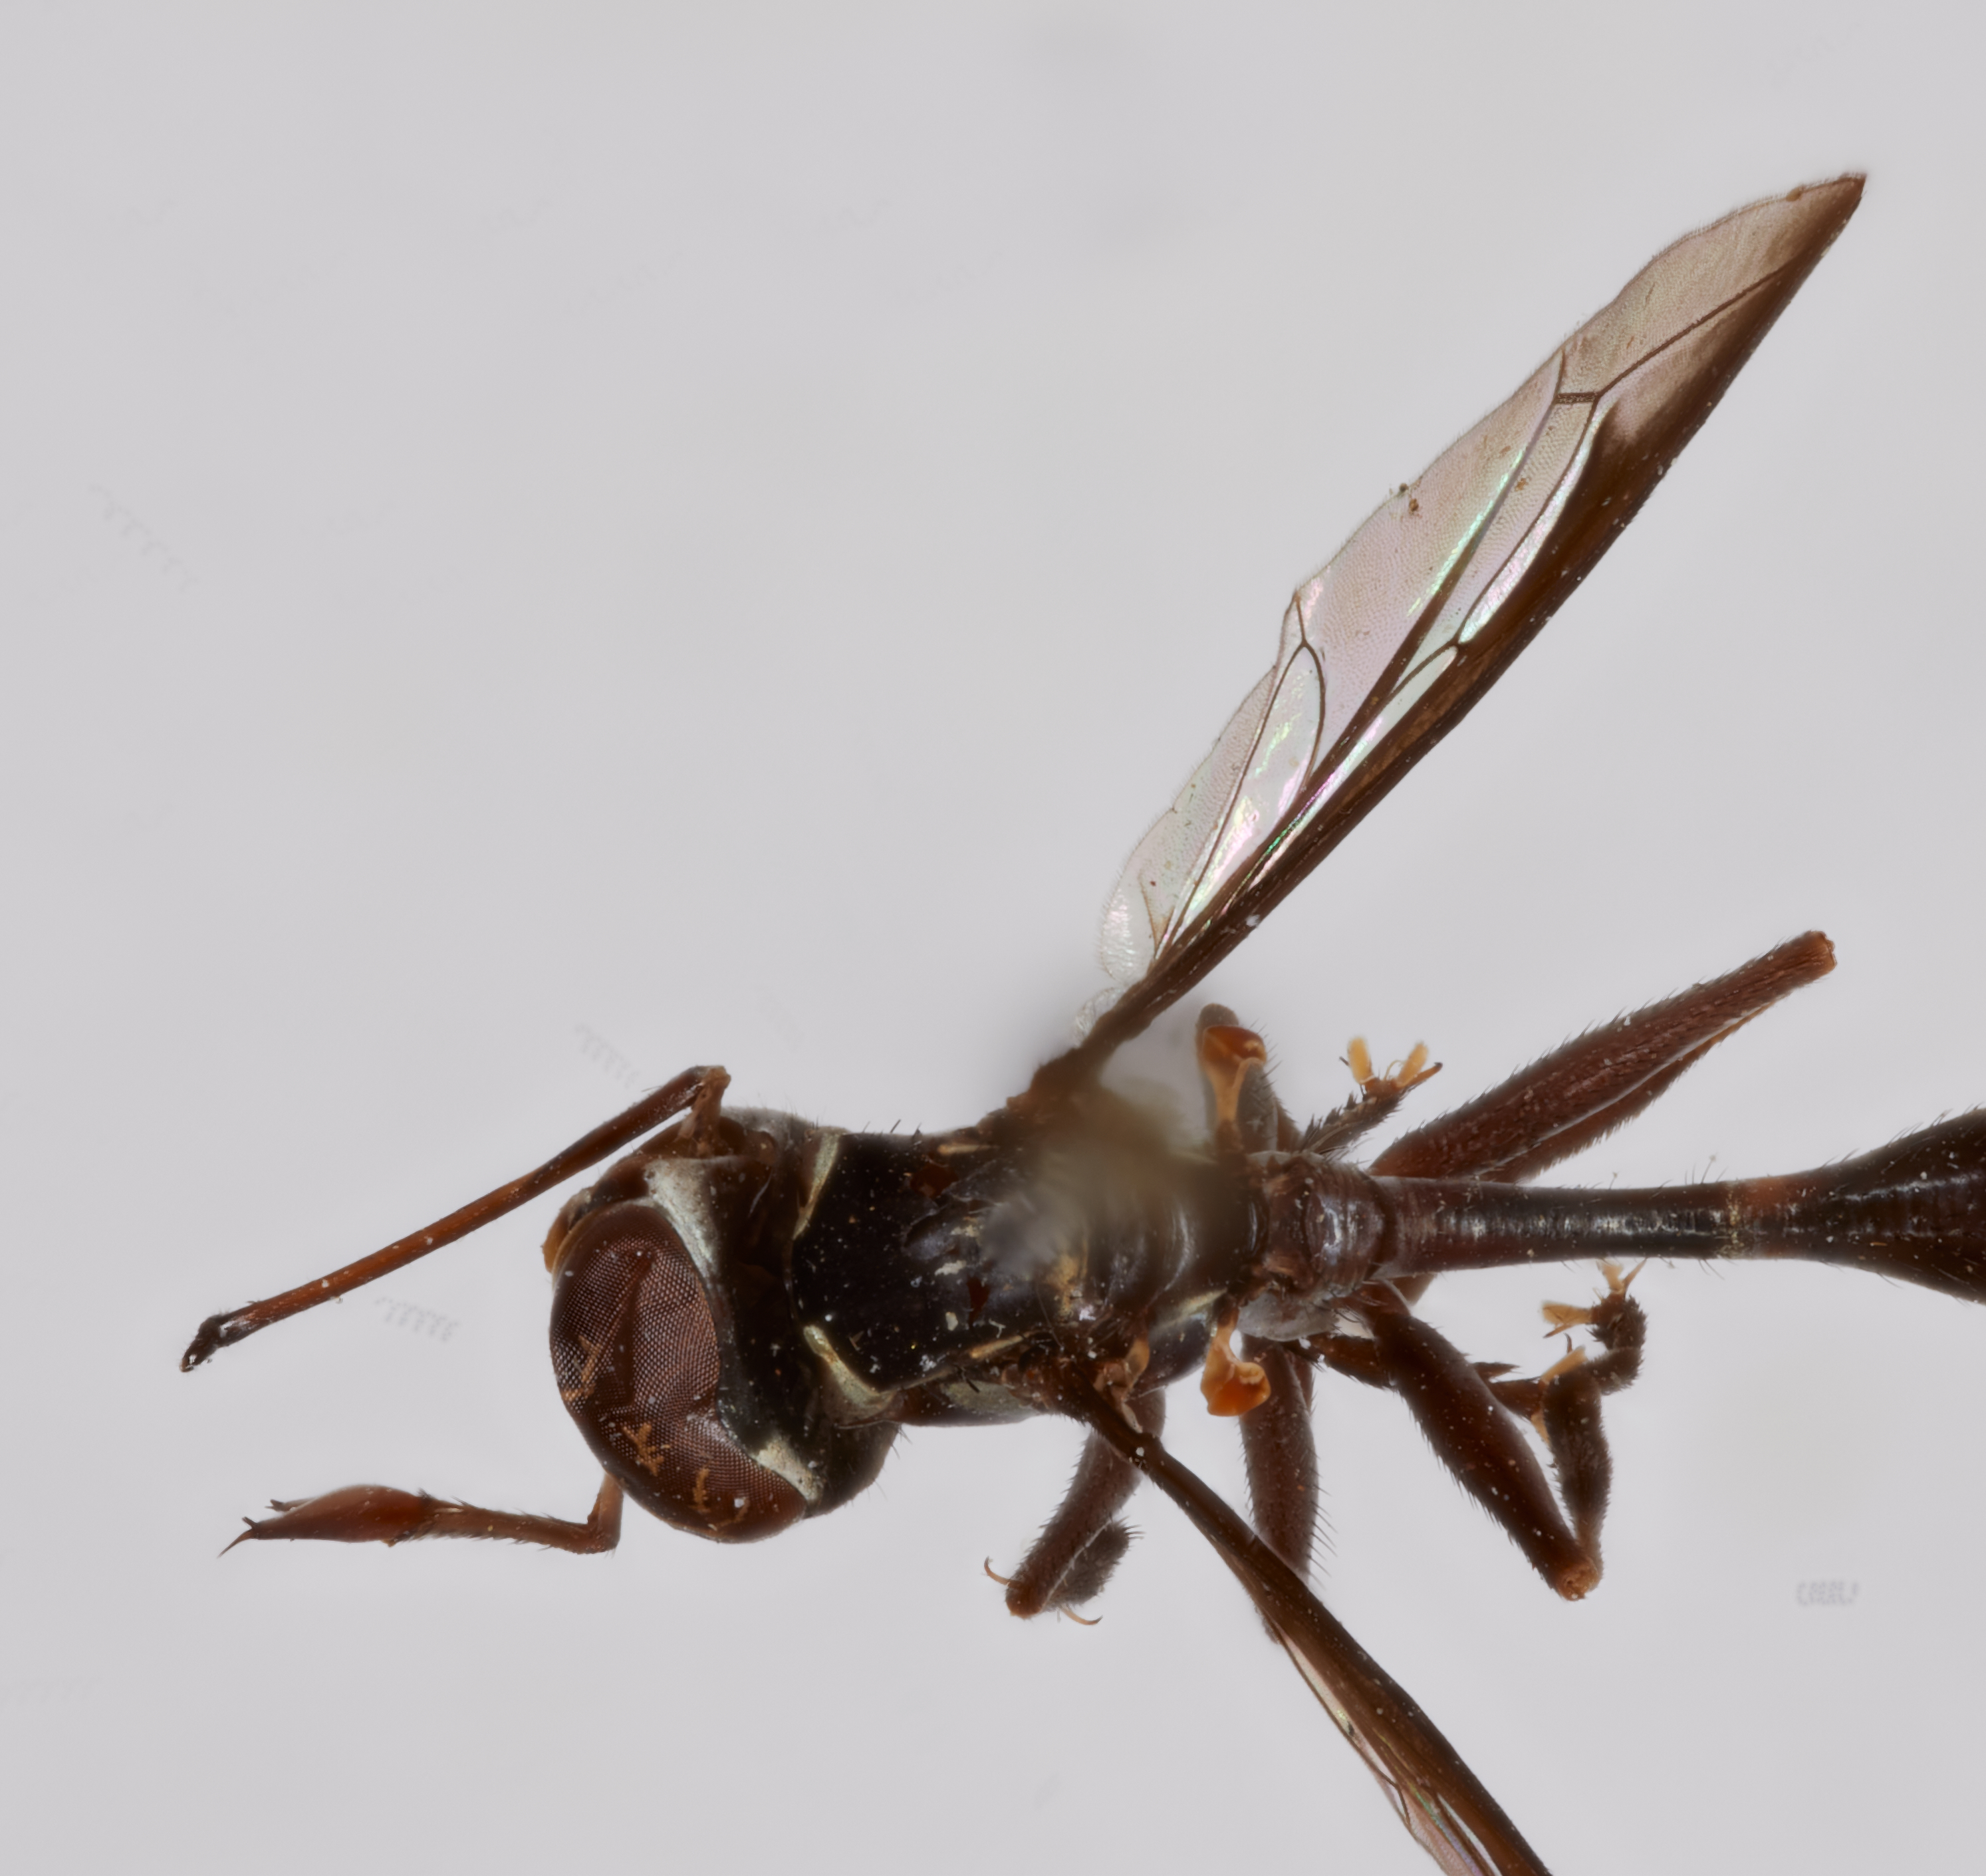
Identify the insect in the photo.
Conops ornatifrons (also Physoconops ornatifrons)
